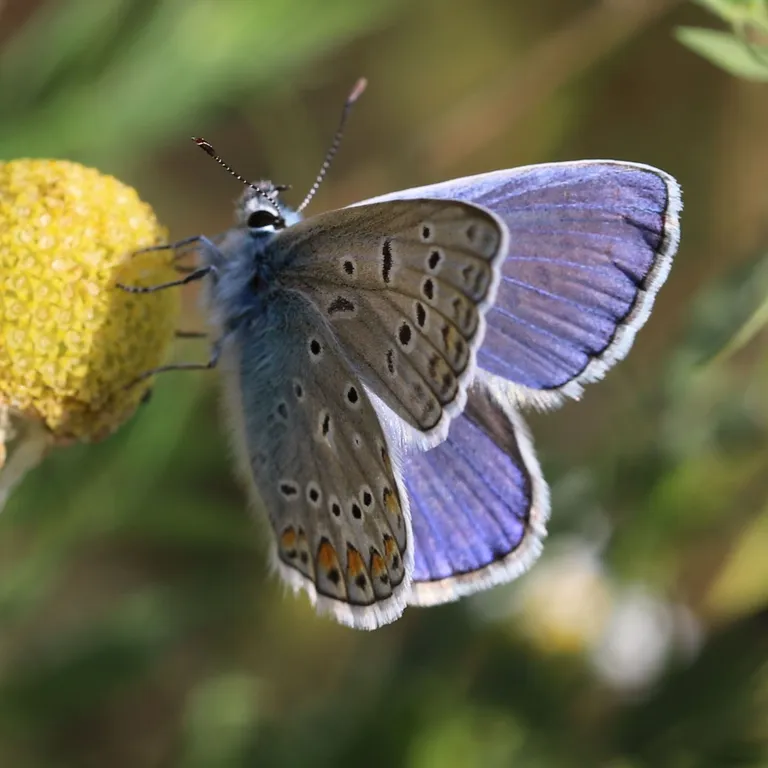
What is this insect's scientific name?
Polyommatus icarus
